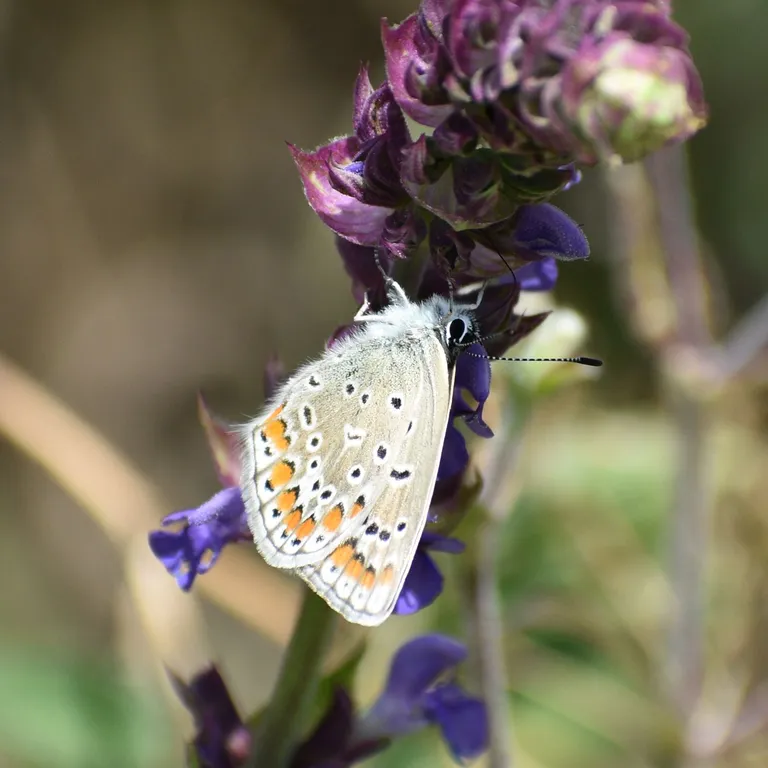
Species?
Polyommatus icarus
